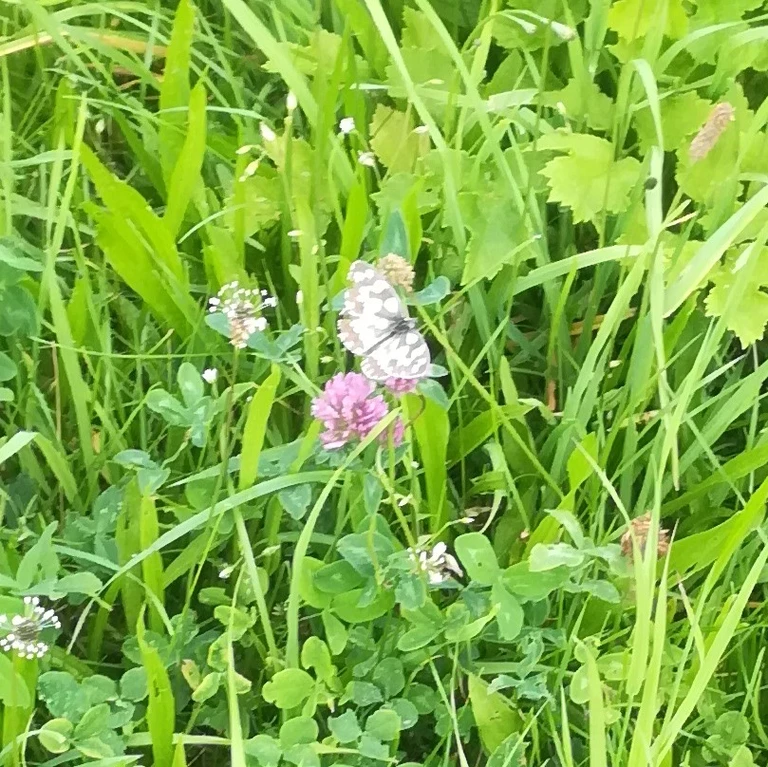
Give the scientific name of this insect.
Melanargia galathea
